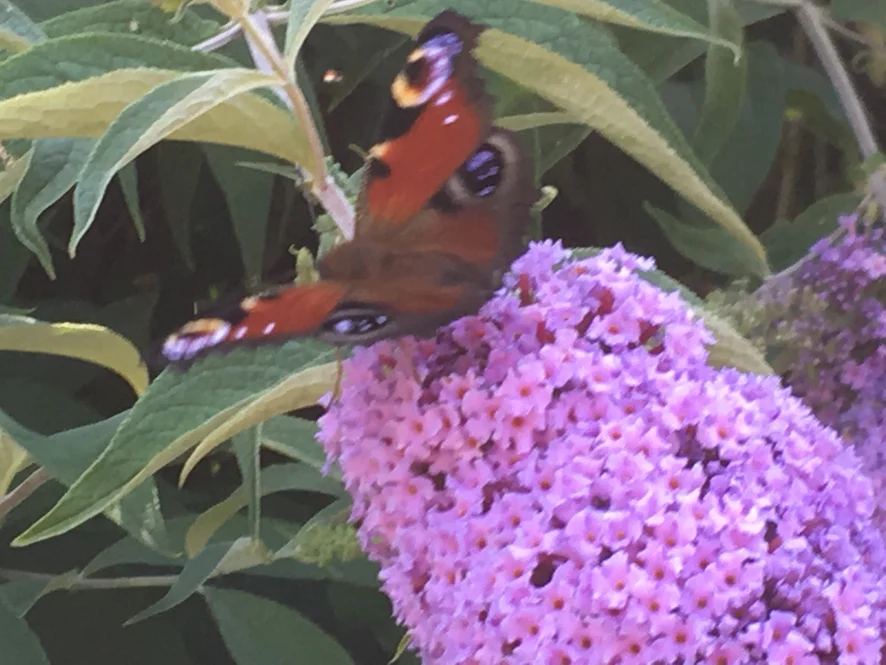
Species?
Aglais io
